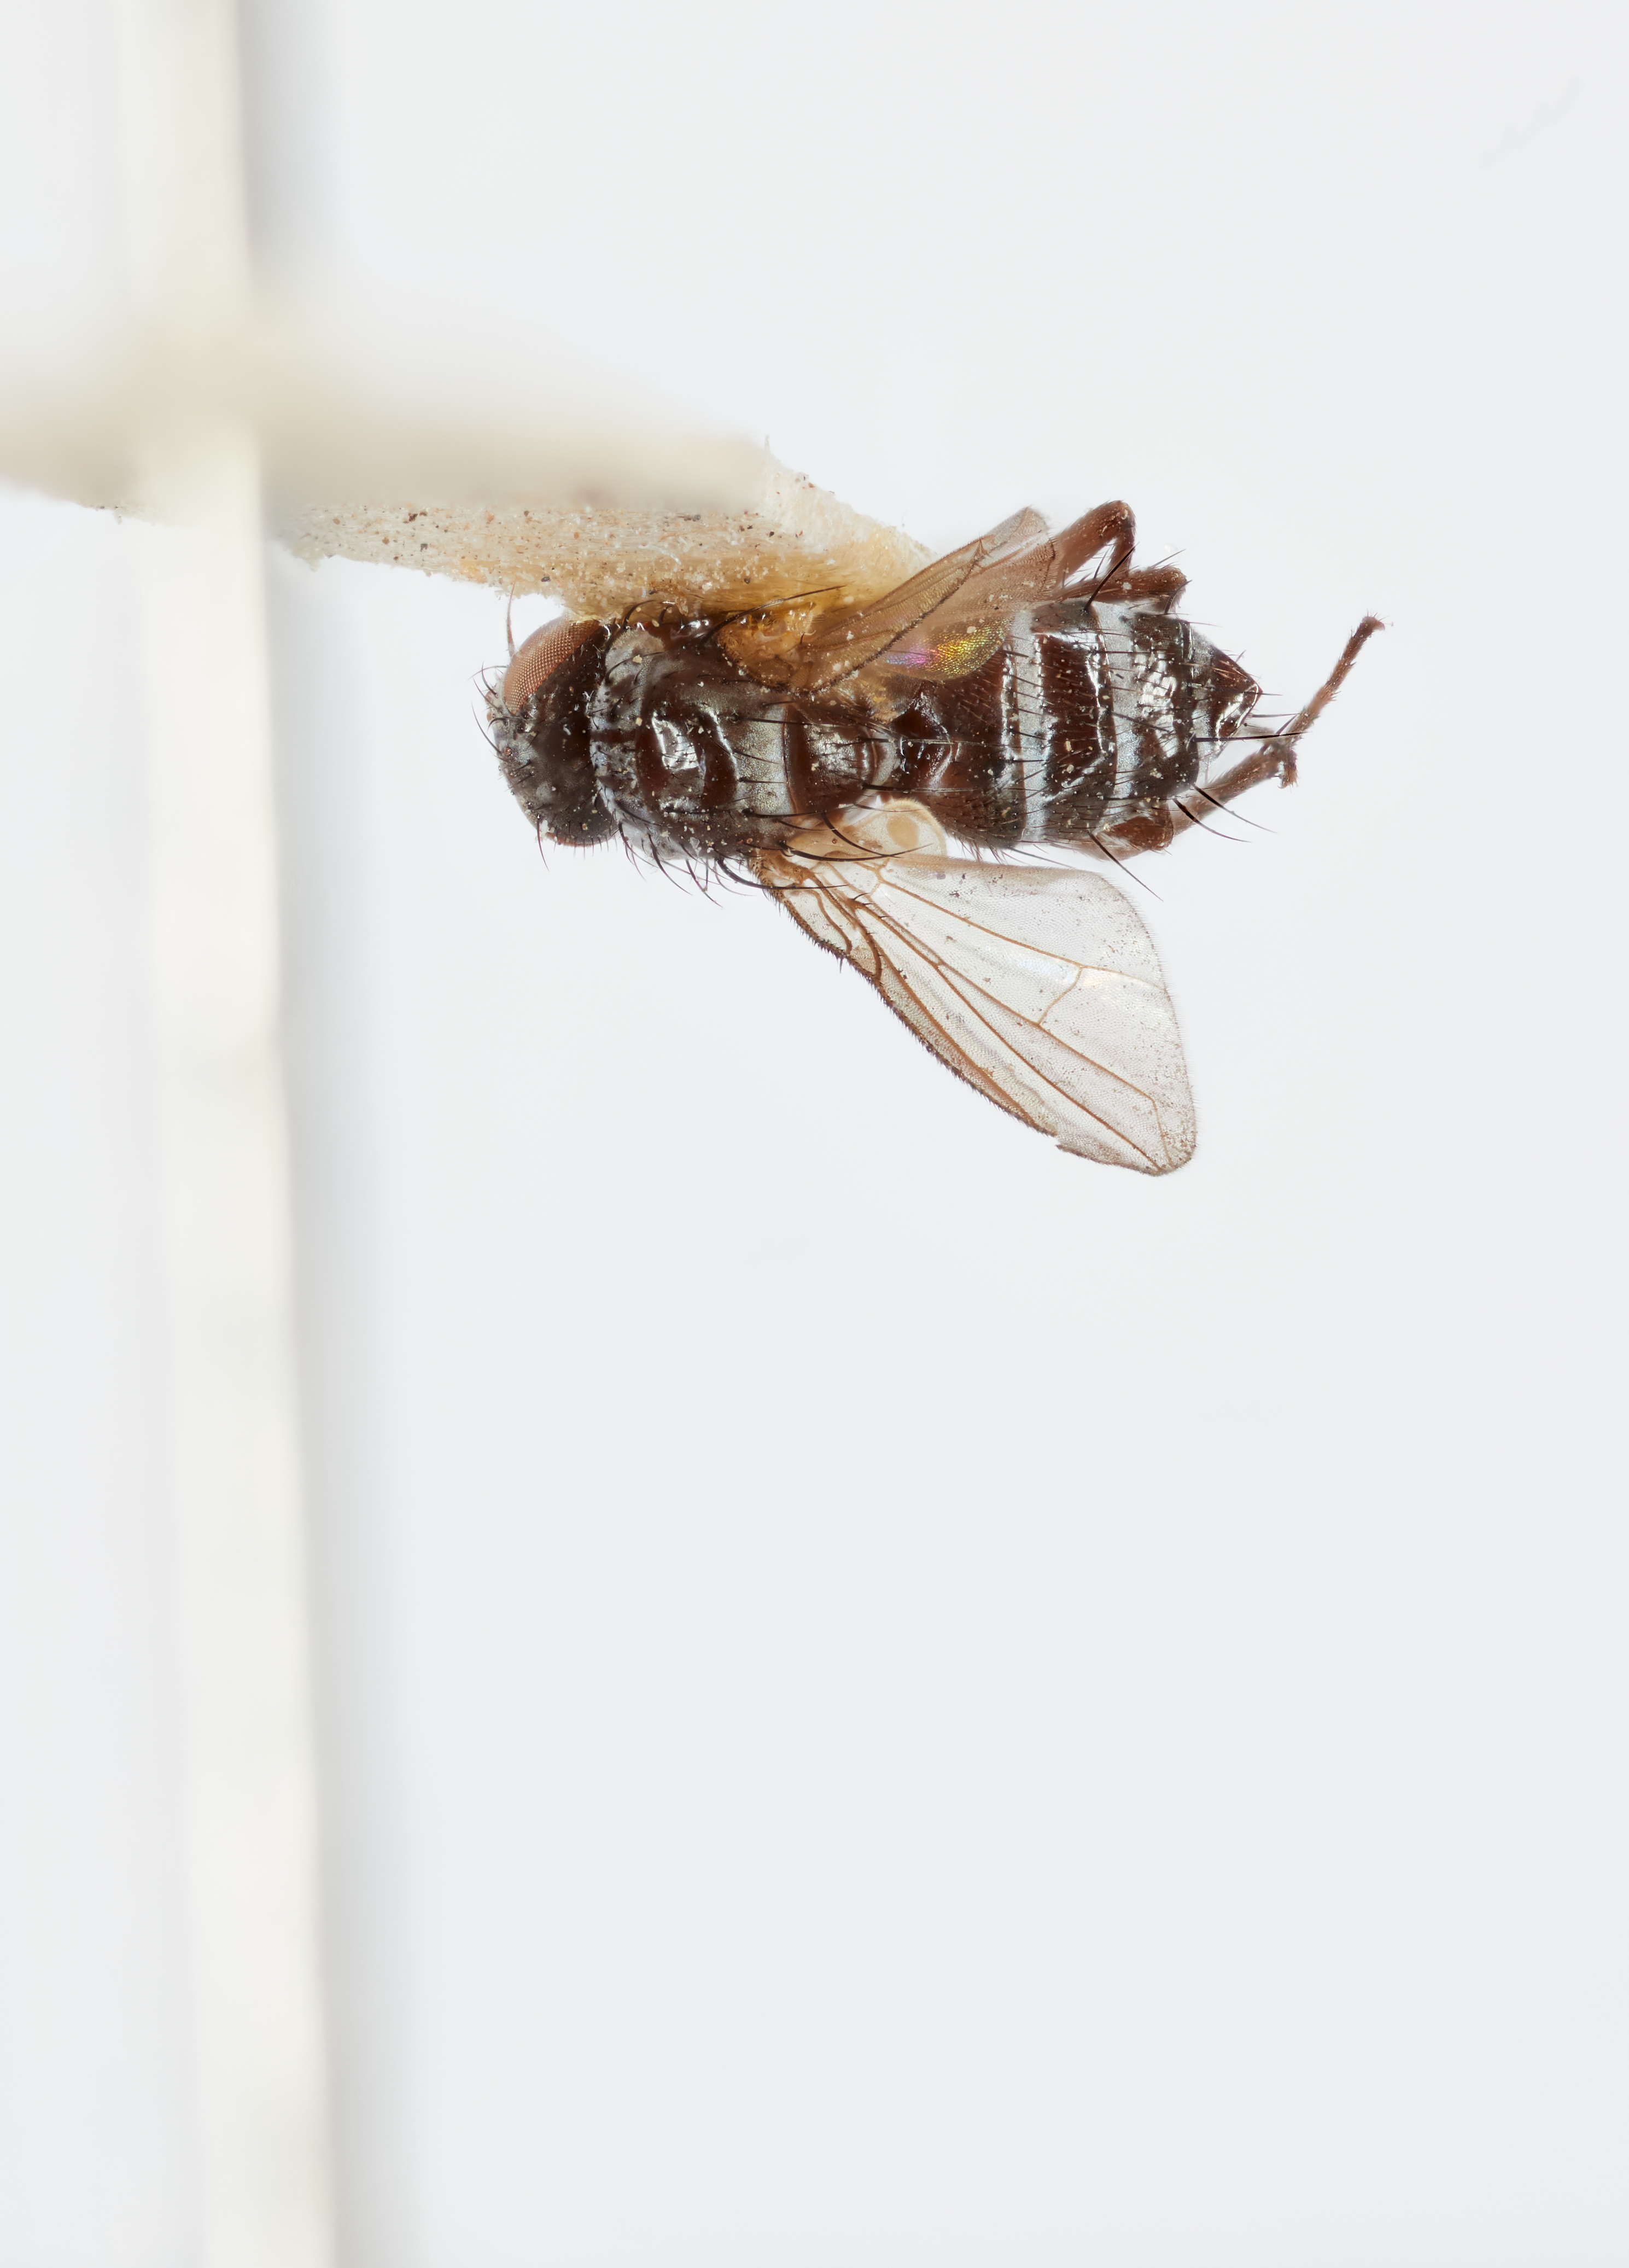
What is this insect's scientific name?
Chaetophleps rostrata
